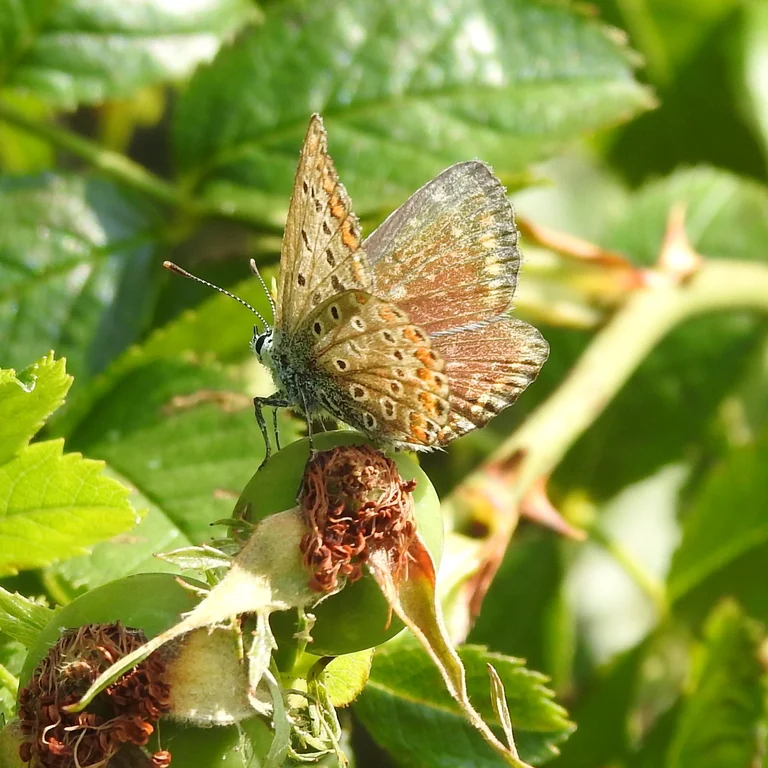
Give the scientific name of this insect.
Polyommatus icarus
